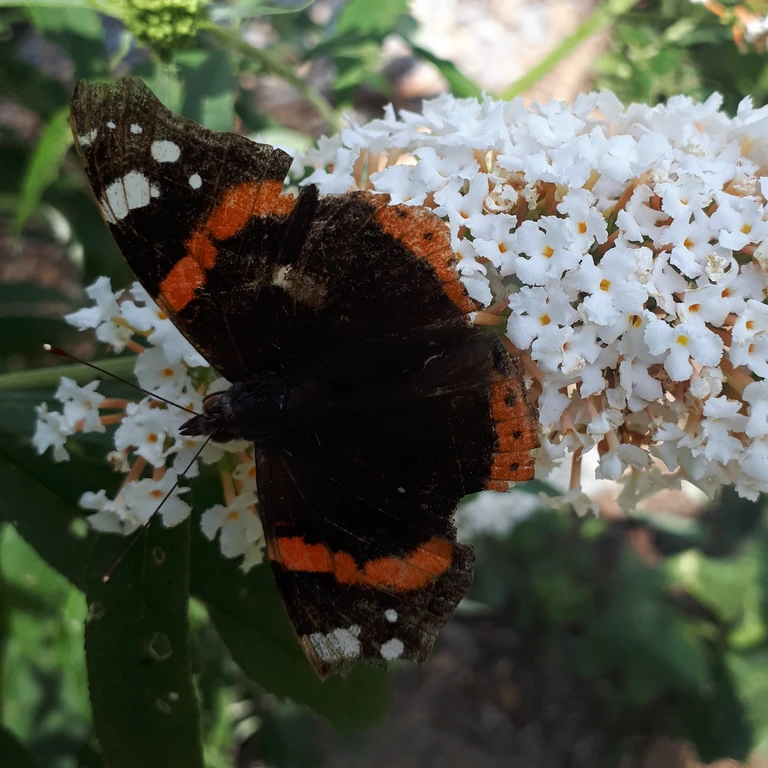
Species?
Vanessa atalanta
